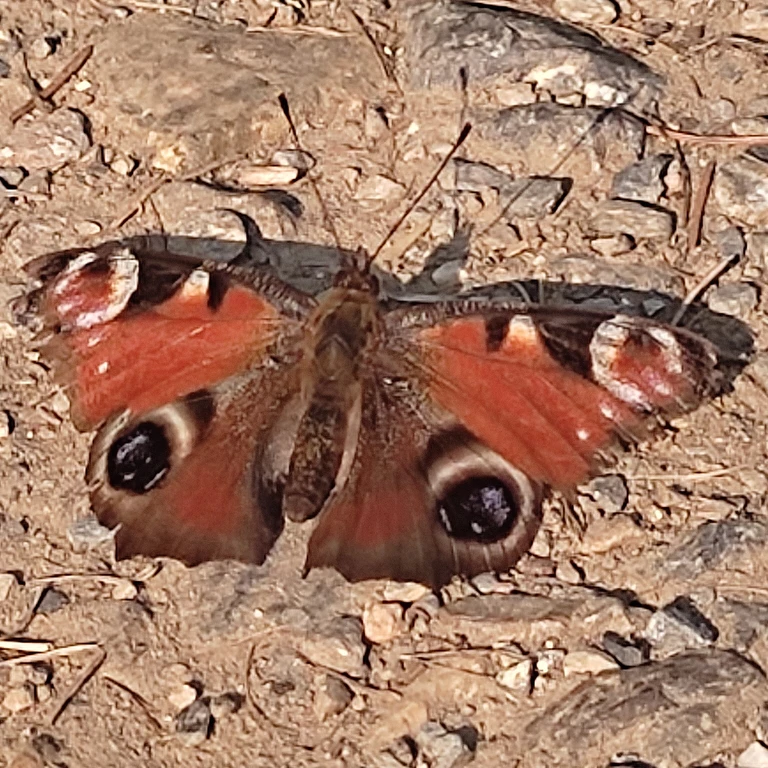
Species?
Aglais io
